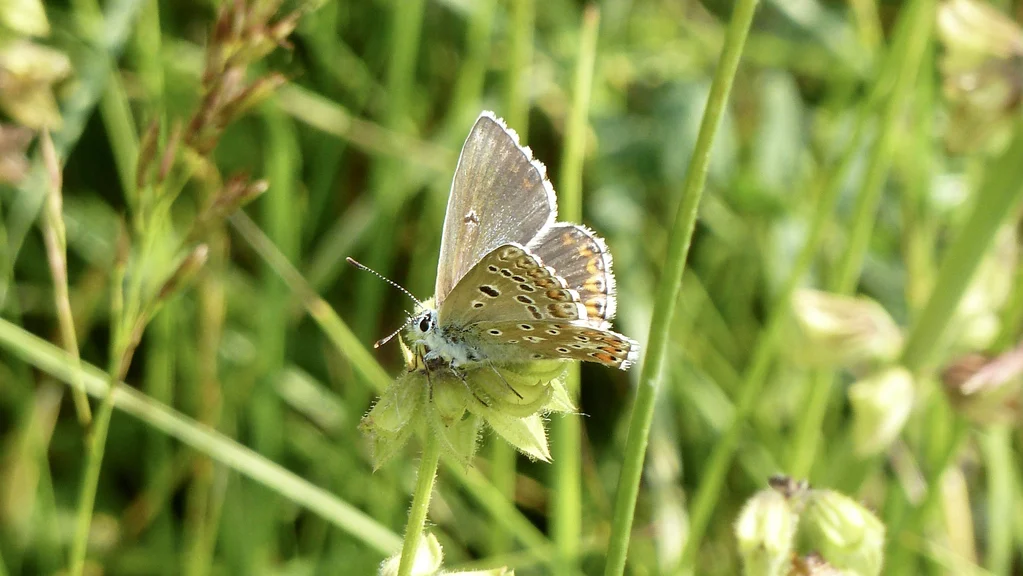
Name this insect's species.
Lysandra bellargus
